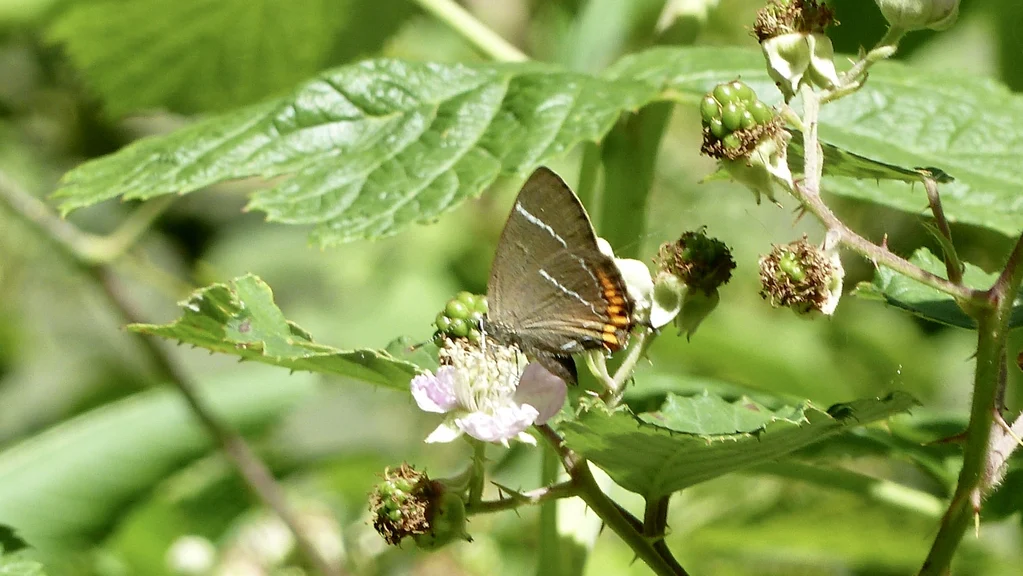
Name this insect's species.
Satyrium w-album
